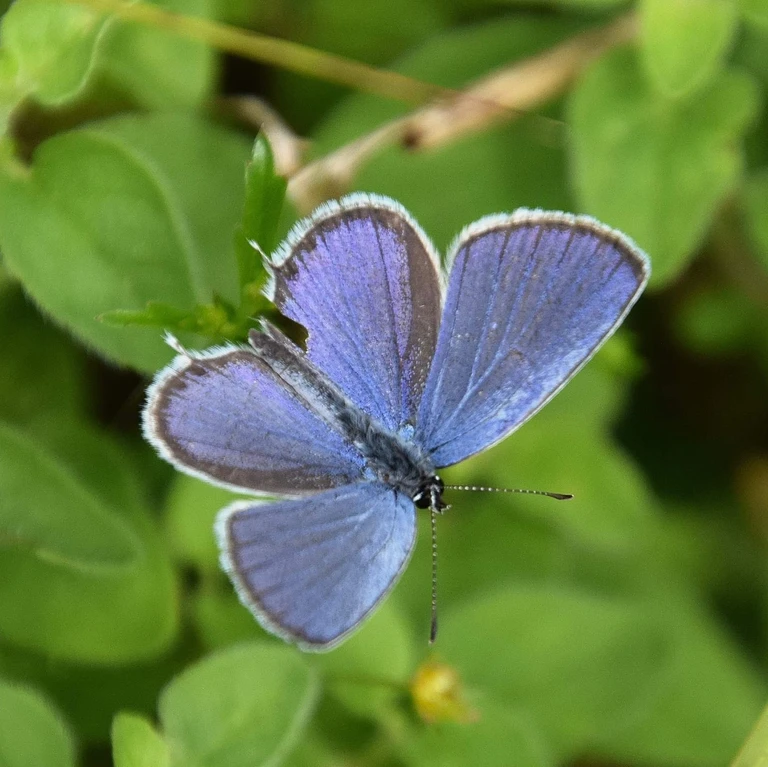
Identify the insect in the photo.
Cupido argiades (also Elkalyce argiades)
